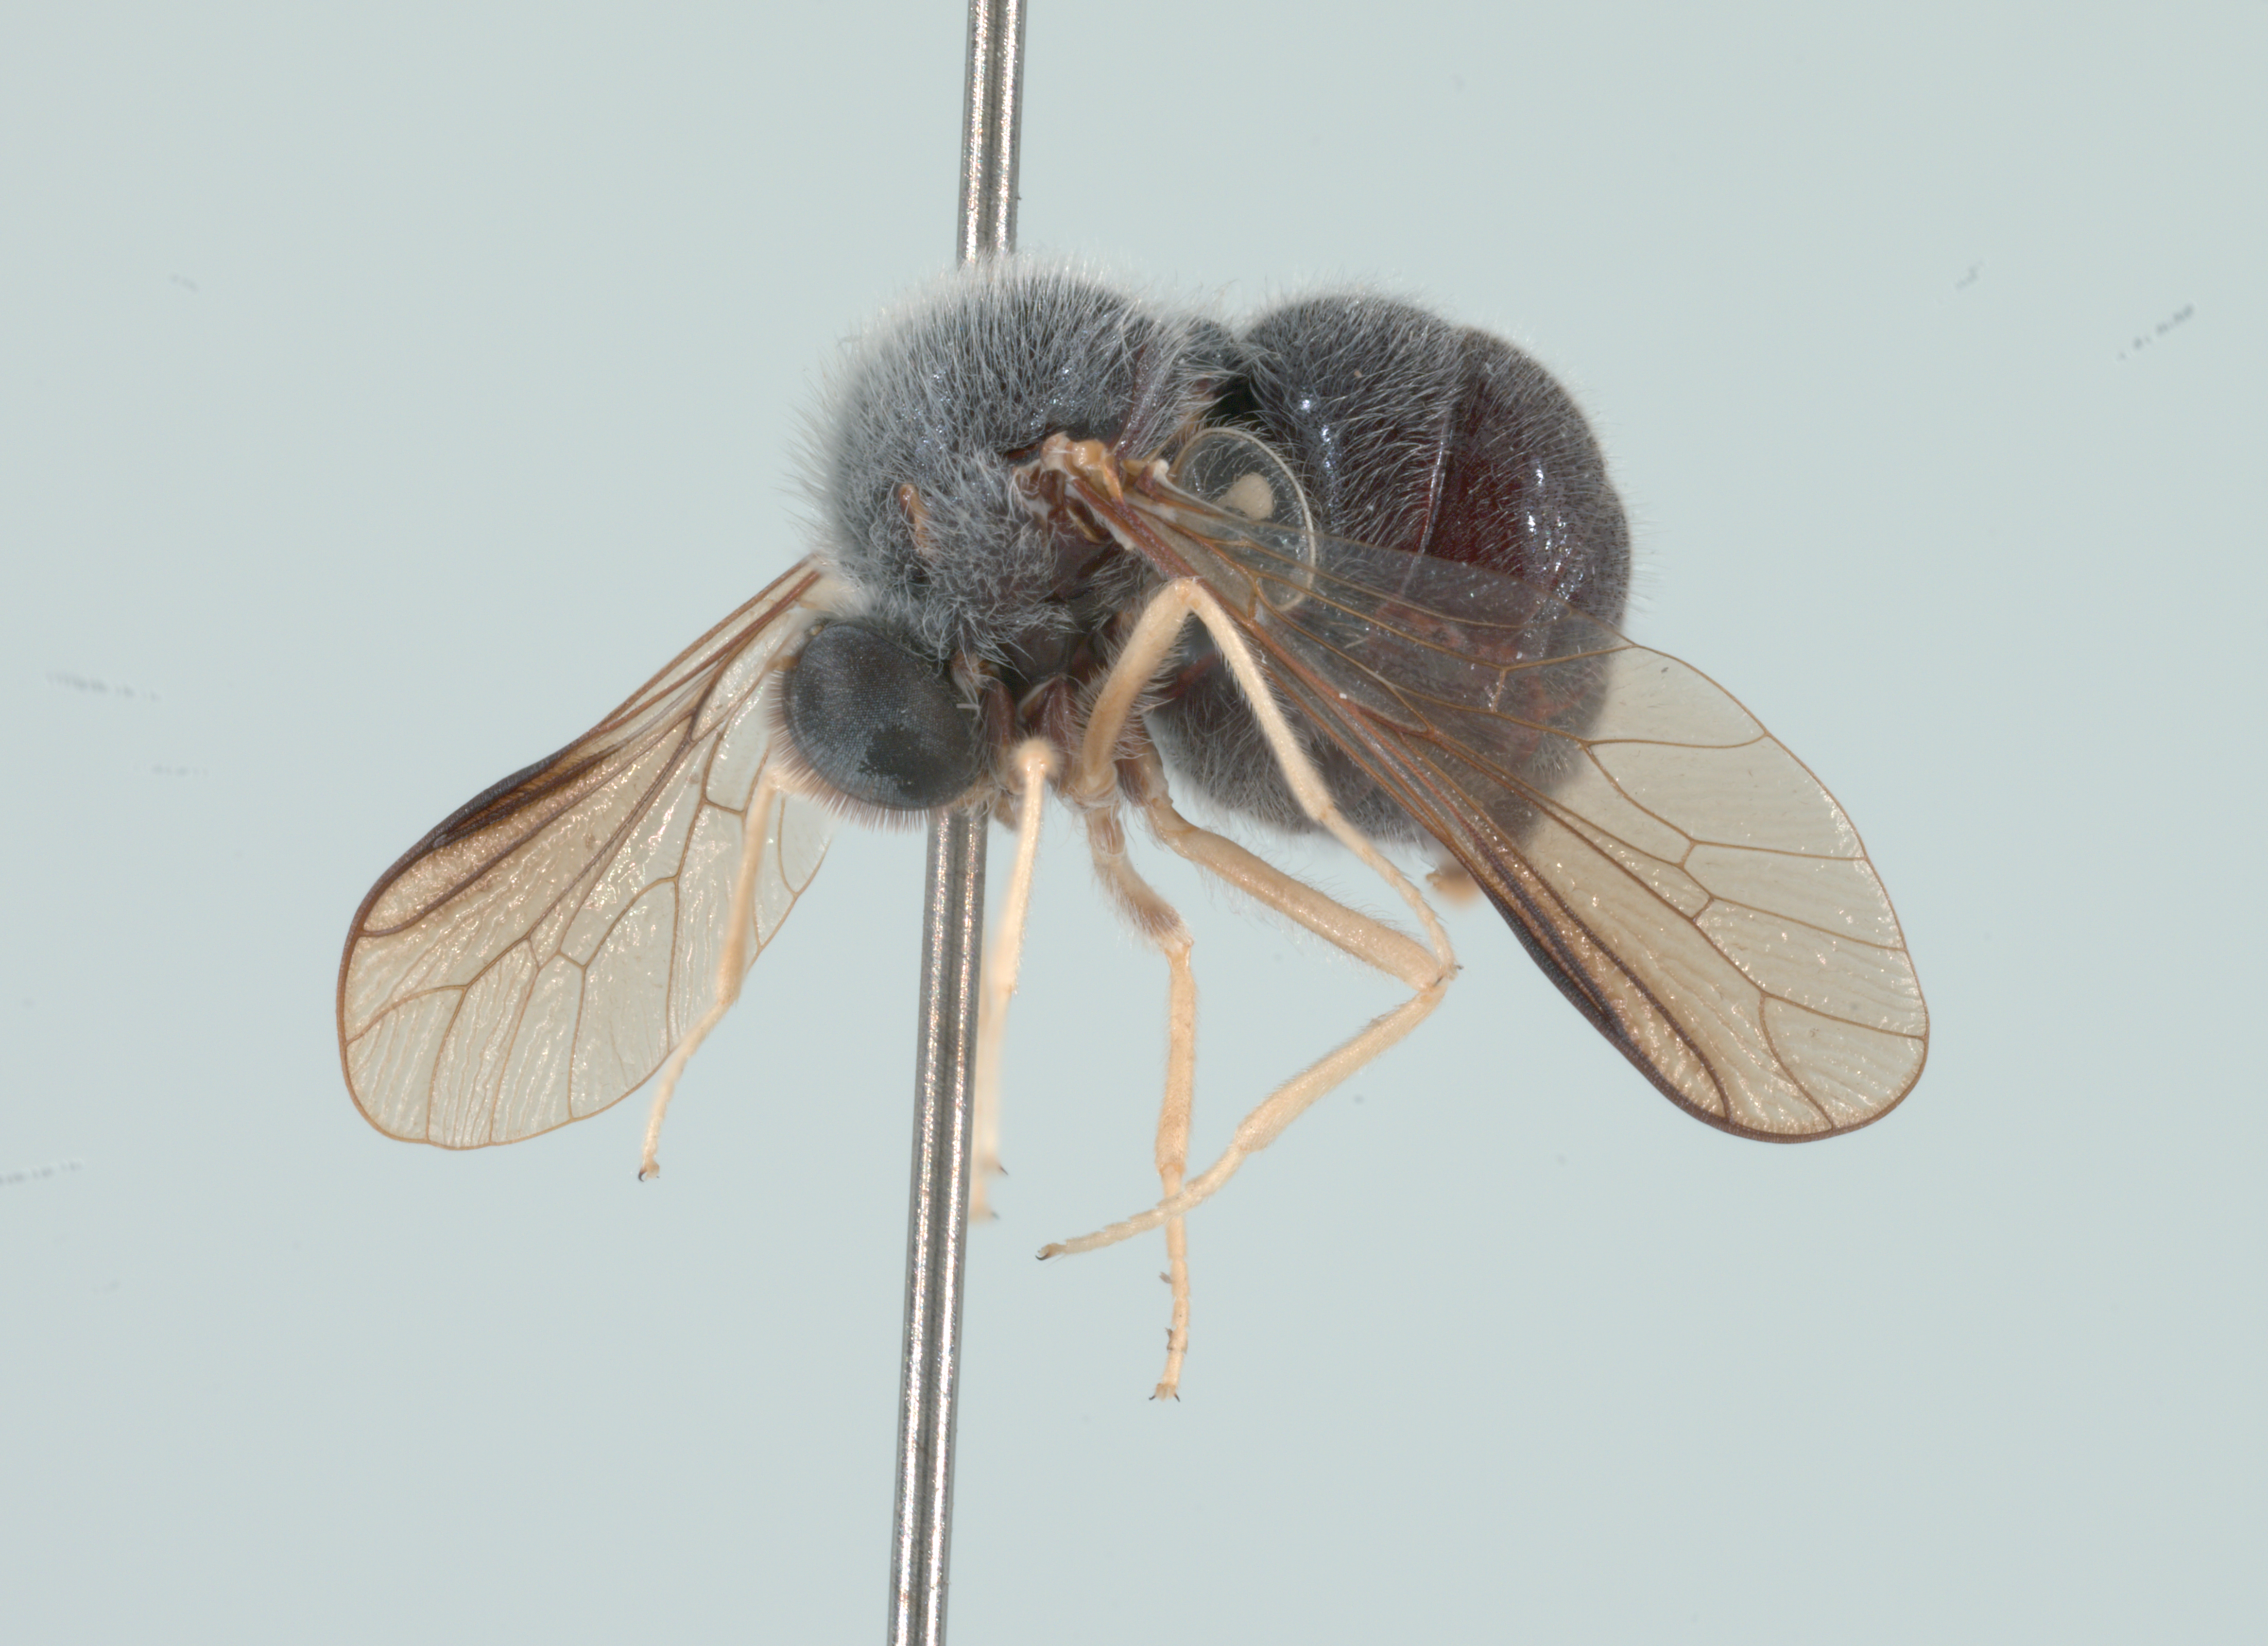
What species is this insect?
Turbopsebius sulphuripes
